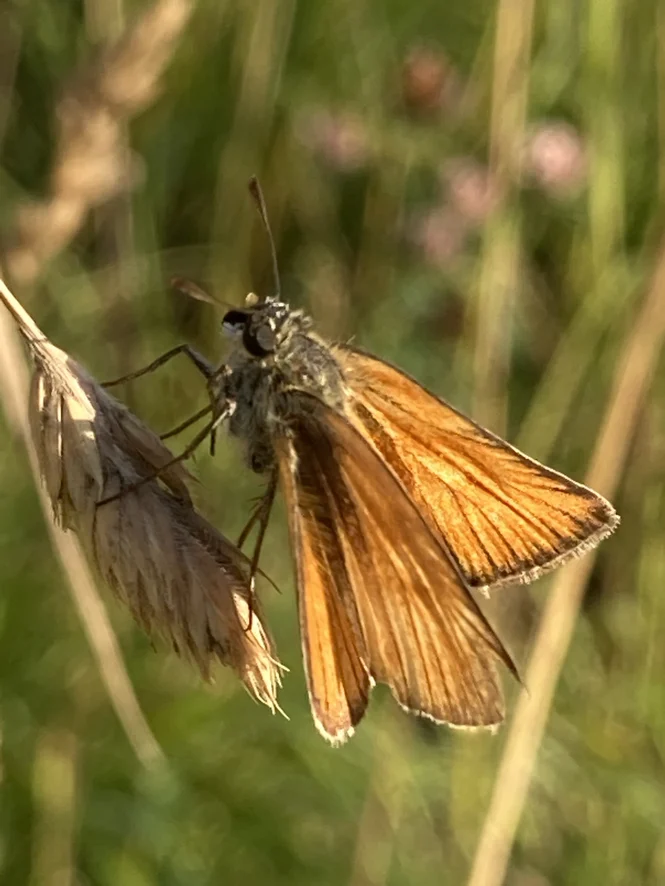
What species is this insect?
Thymelicus sylvestris
